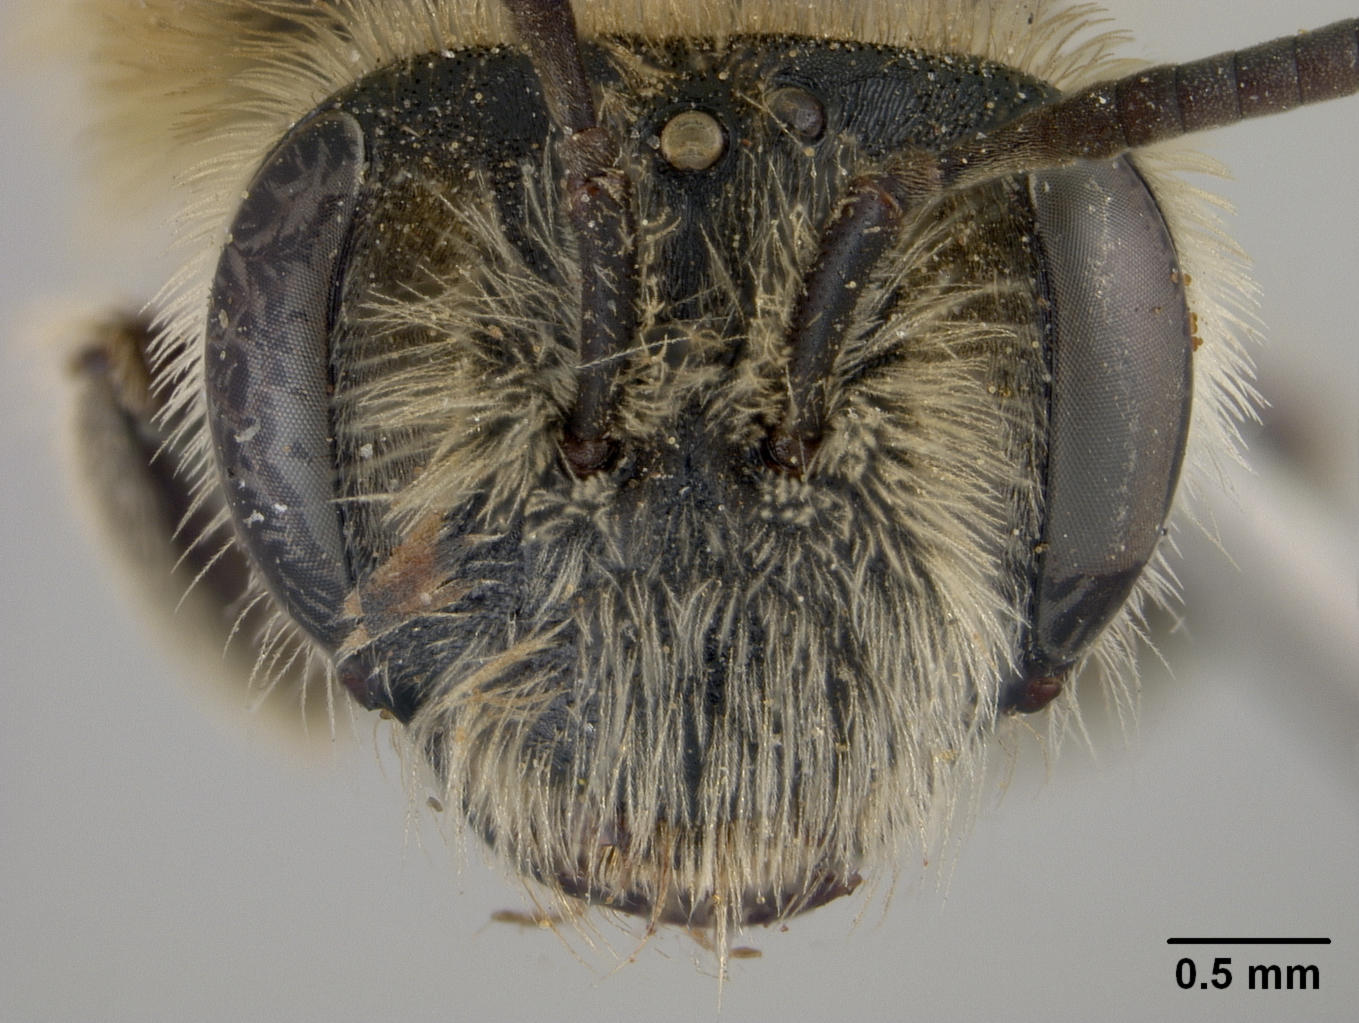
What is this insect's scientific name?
Andrena plumifera
